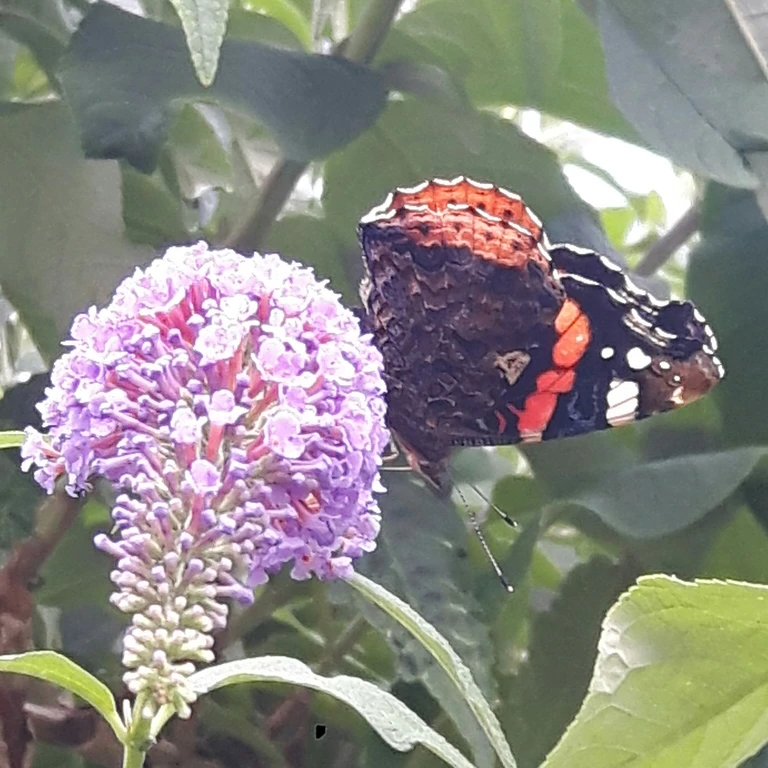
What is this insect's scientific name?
Vanessa atalanta
